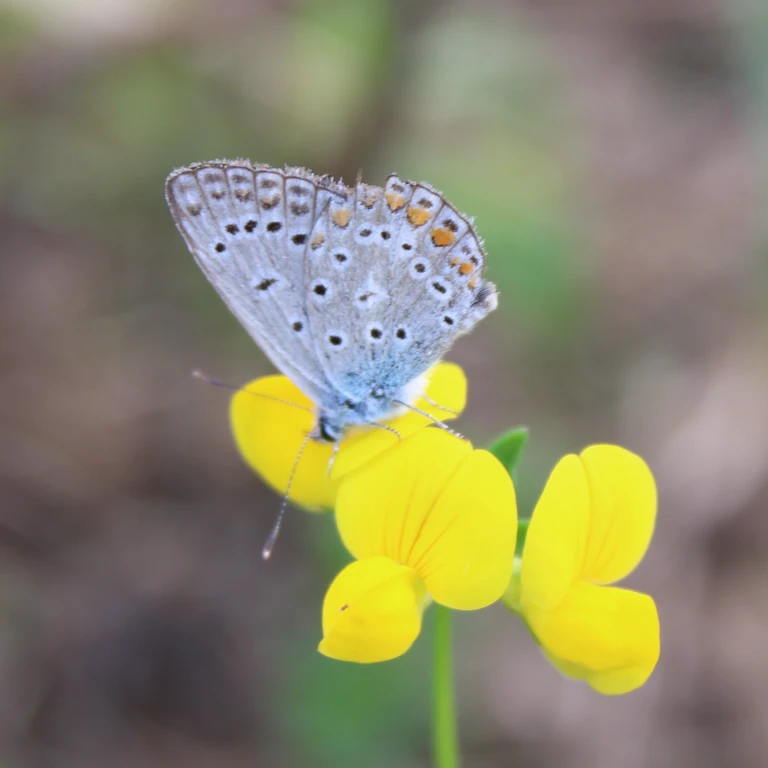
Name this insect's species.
Polyommatus icarus
